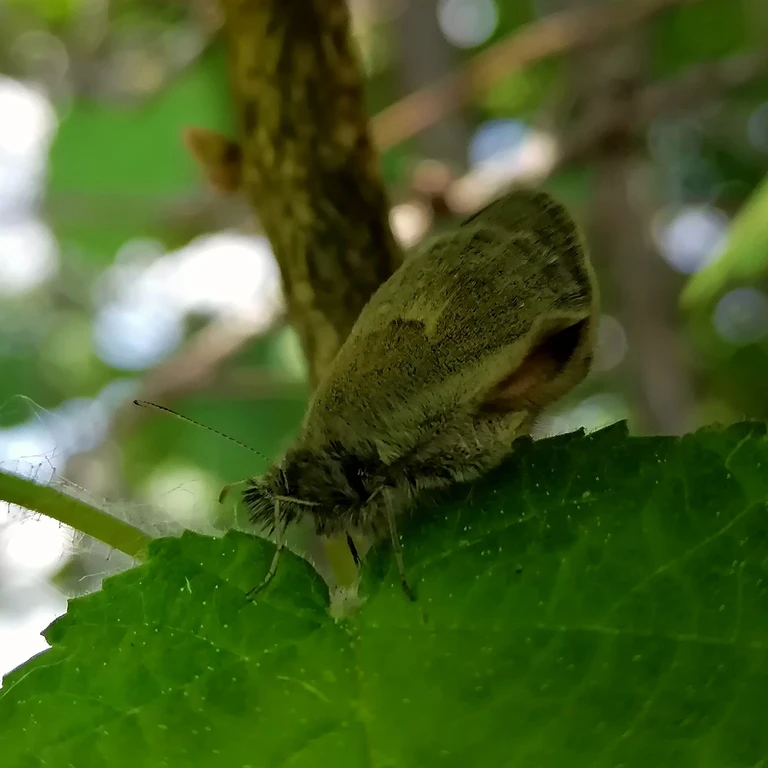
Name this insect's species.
Coenonympha pamphilus
